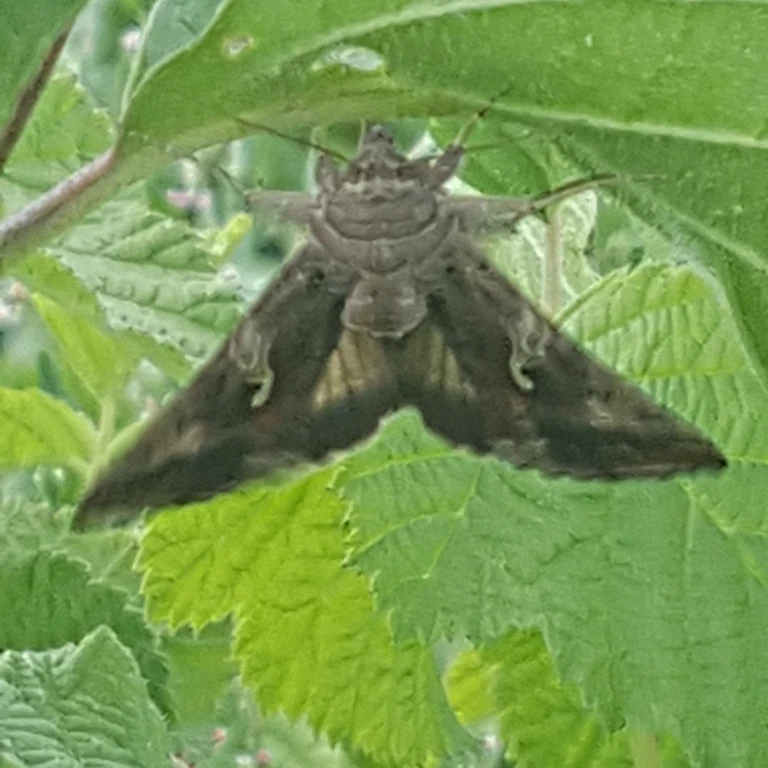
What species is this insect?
Autographa gamma
